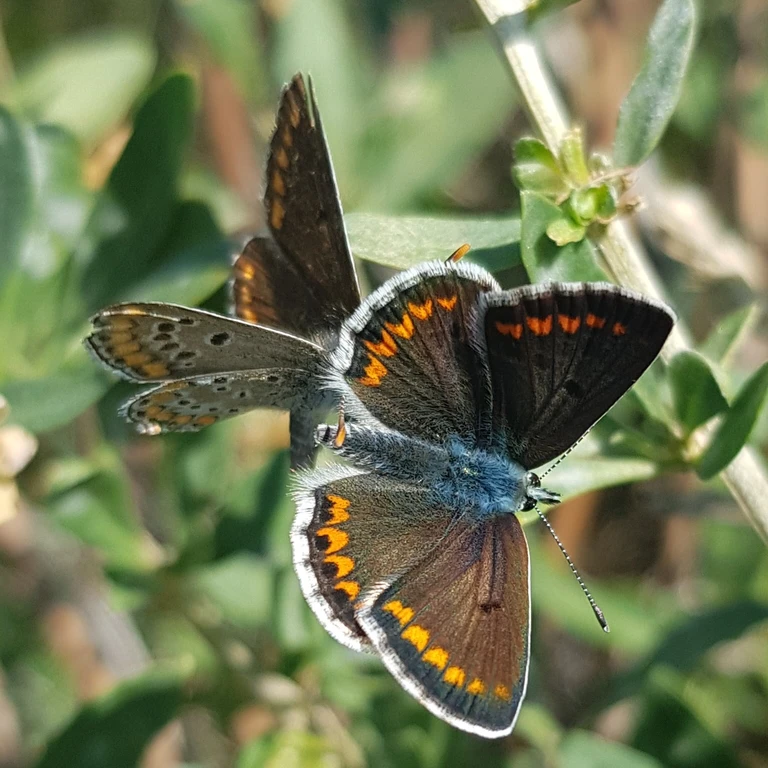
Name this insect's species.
Aricia agestis/artaxerxes
